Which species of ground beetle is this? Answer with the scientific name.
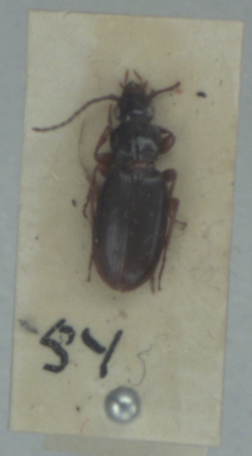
Patrobus atrorufus
